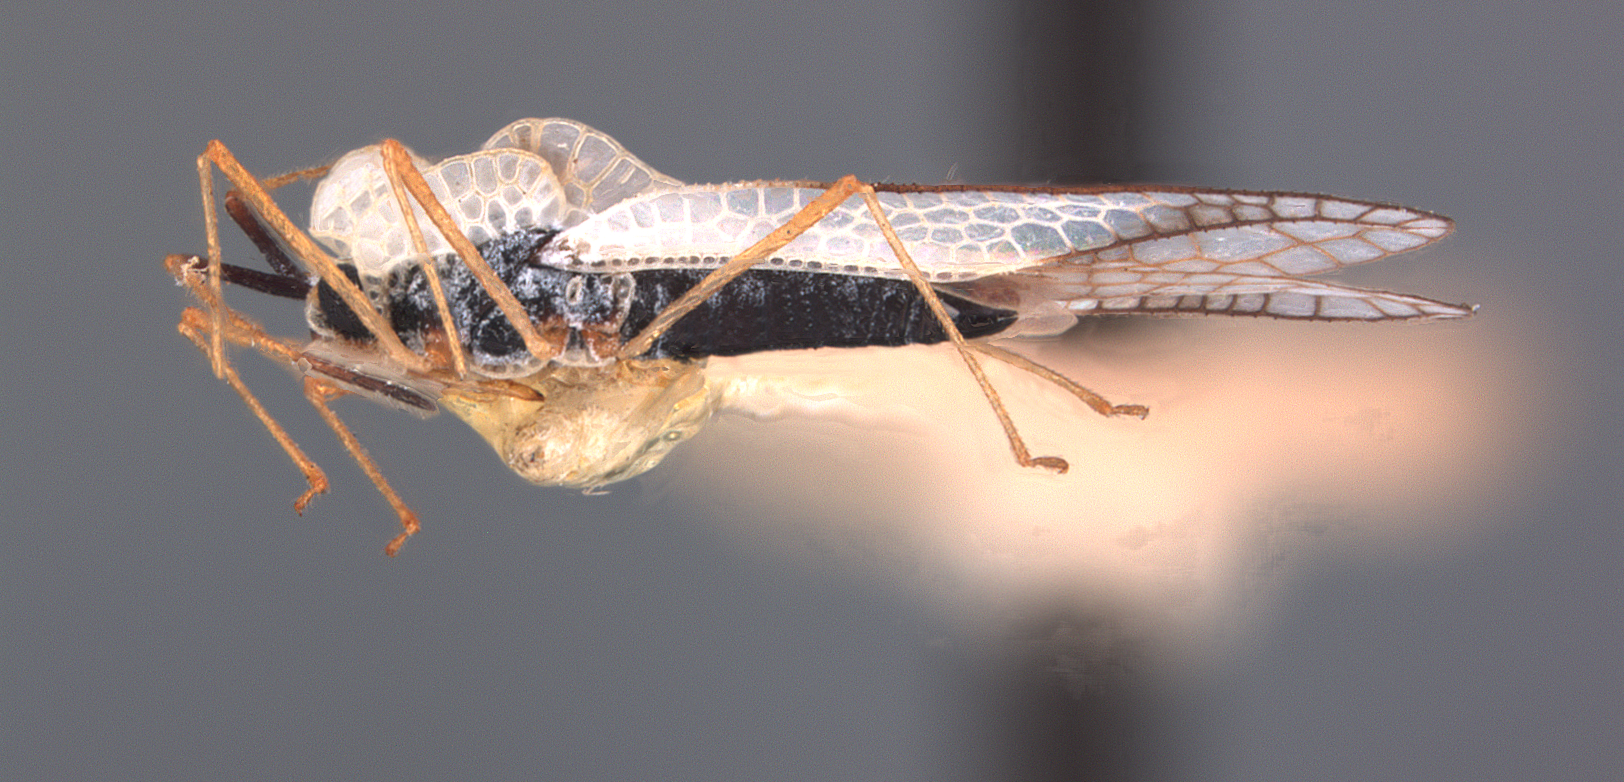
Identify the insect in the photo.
Gelchossa dampfii
